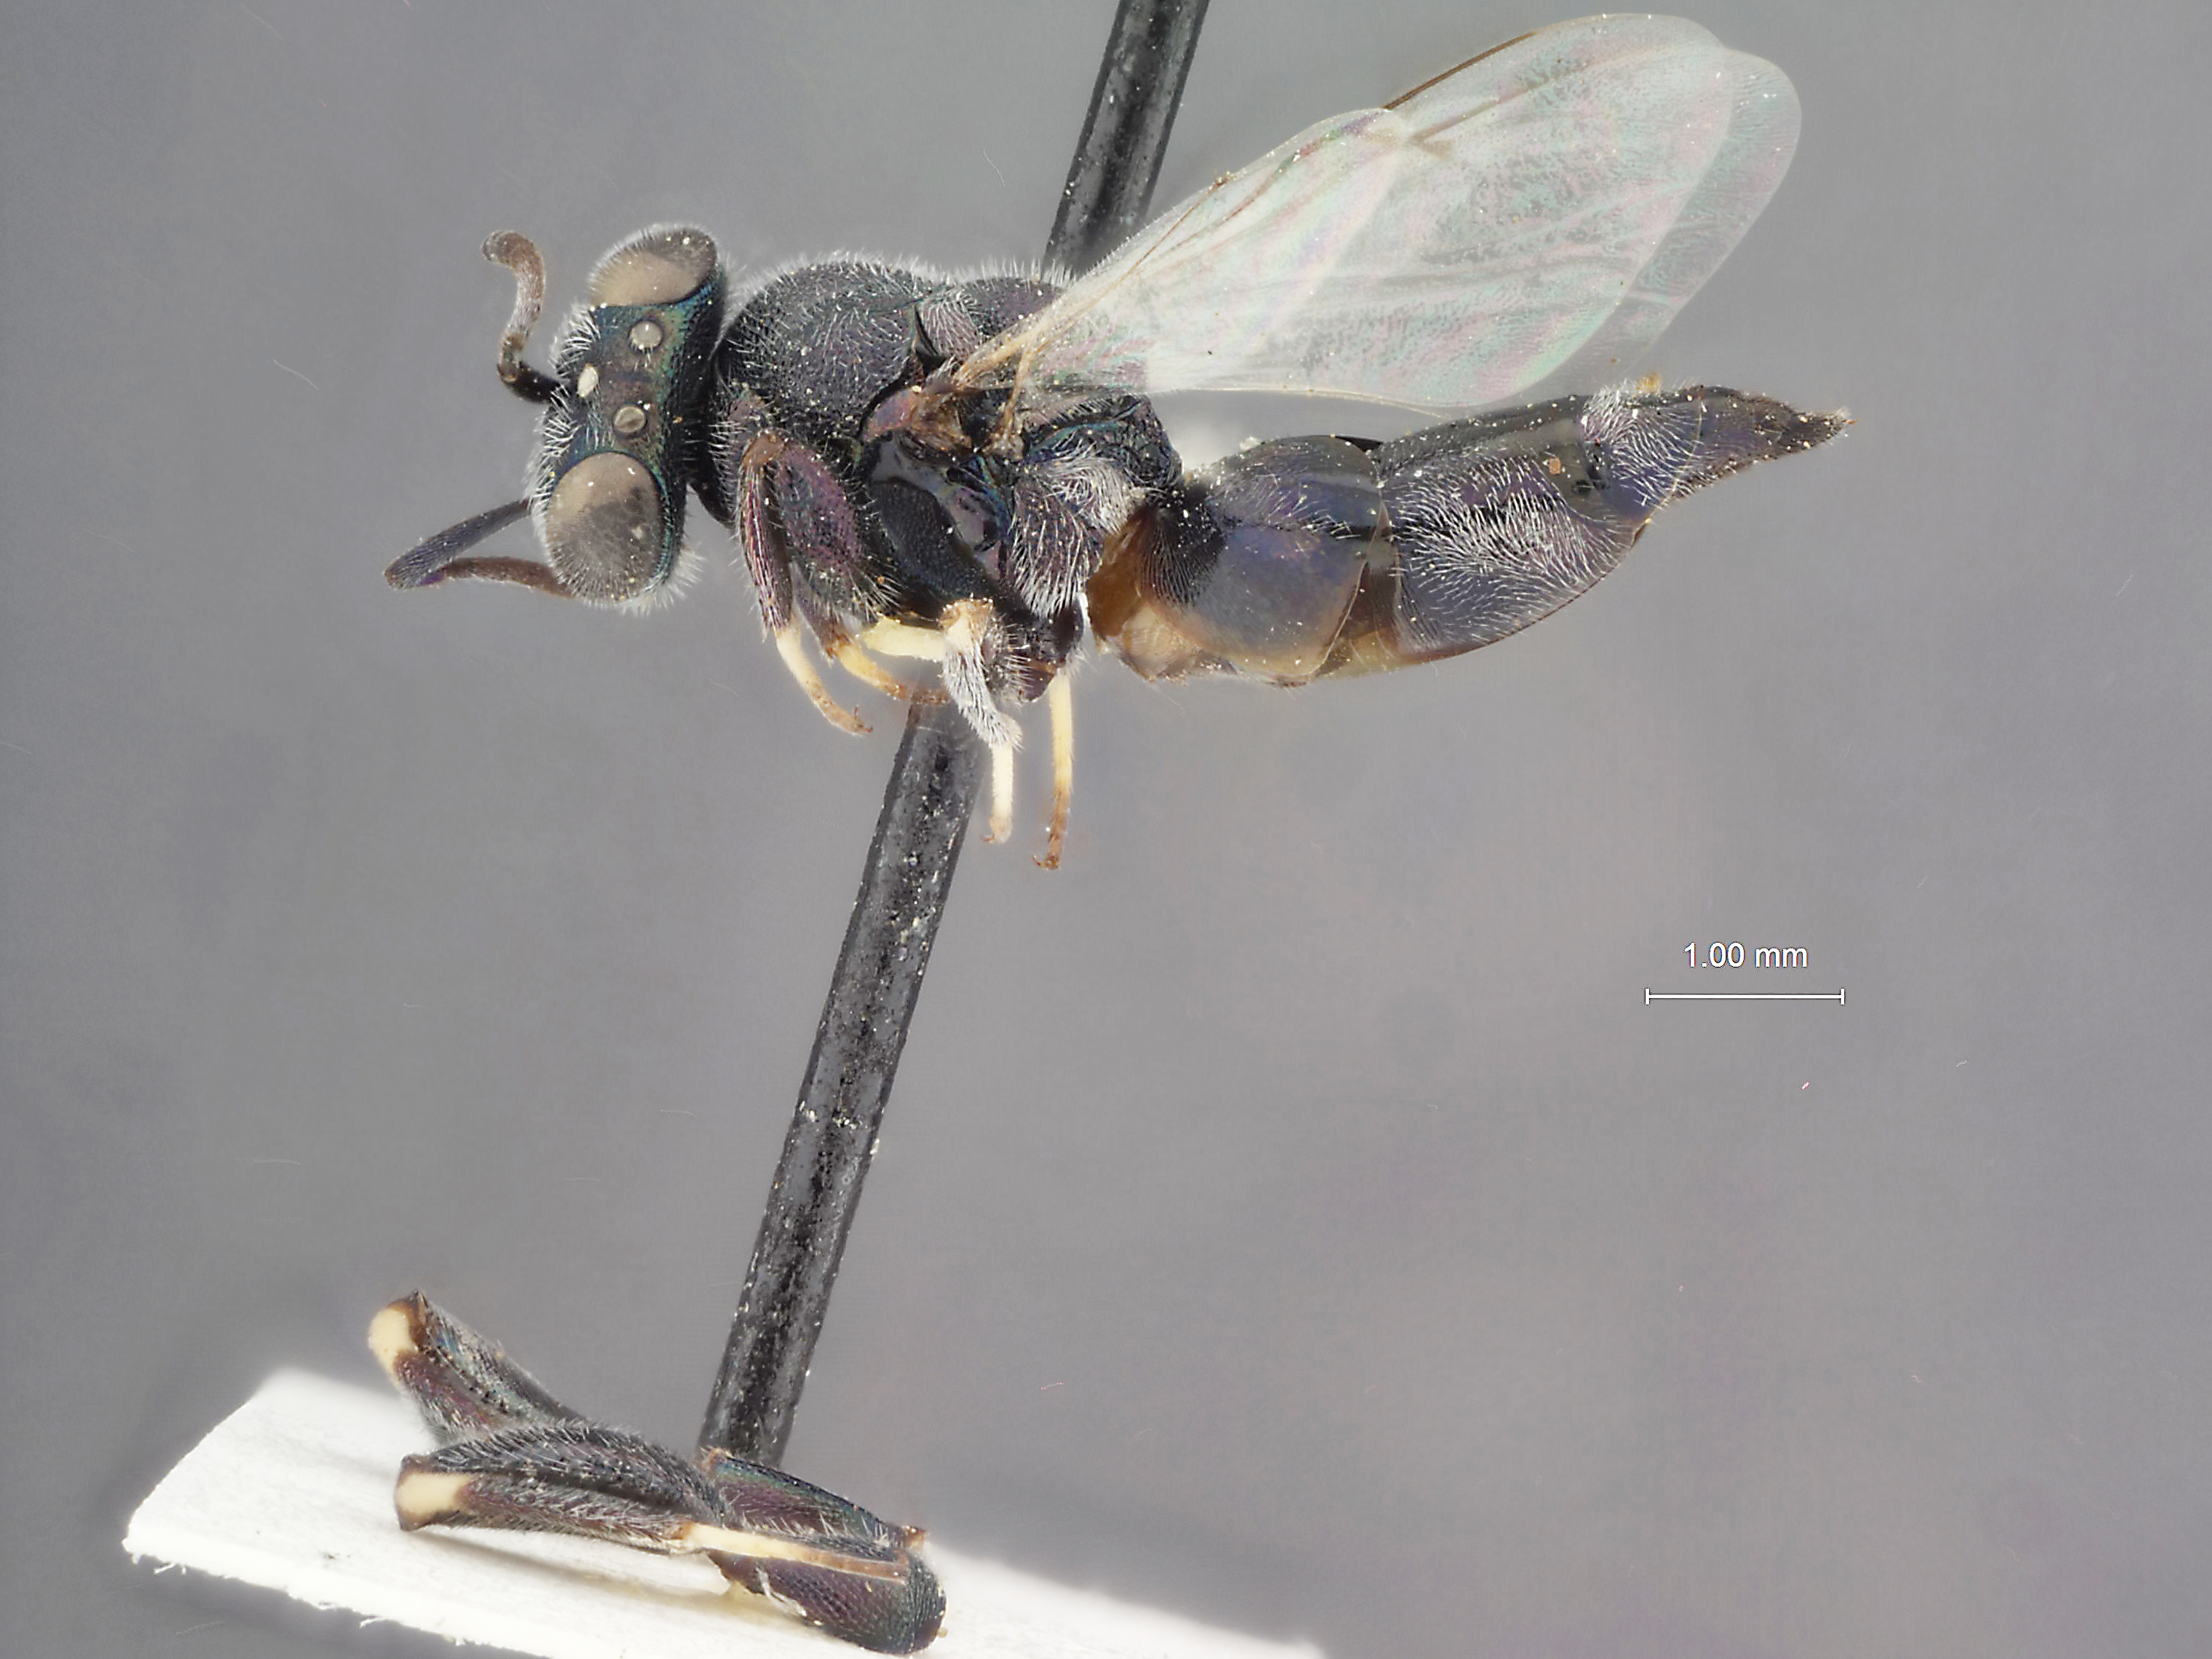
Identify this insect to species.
Amoturaa caelata
